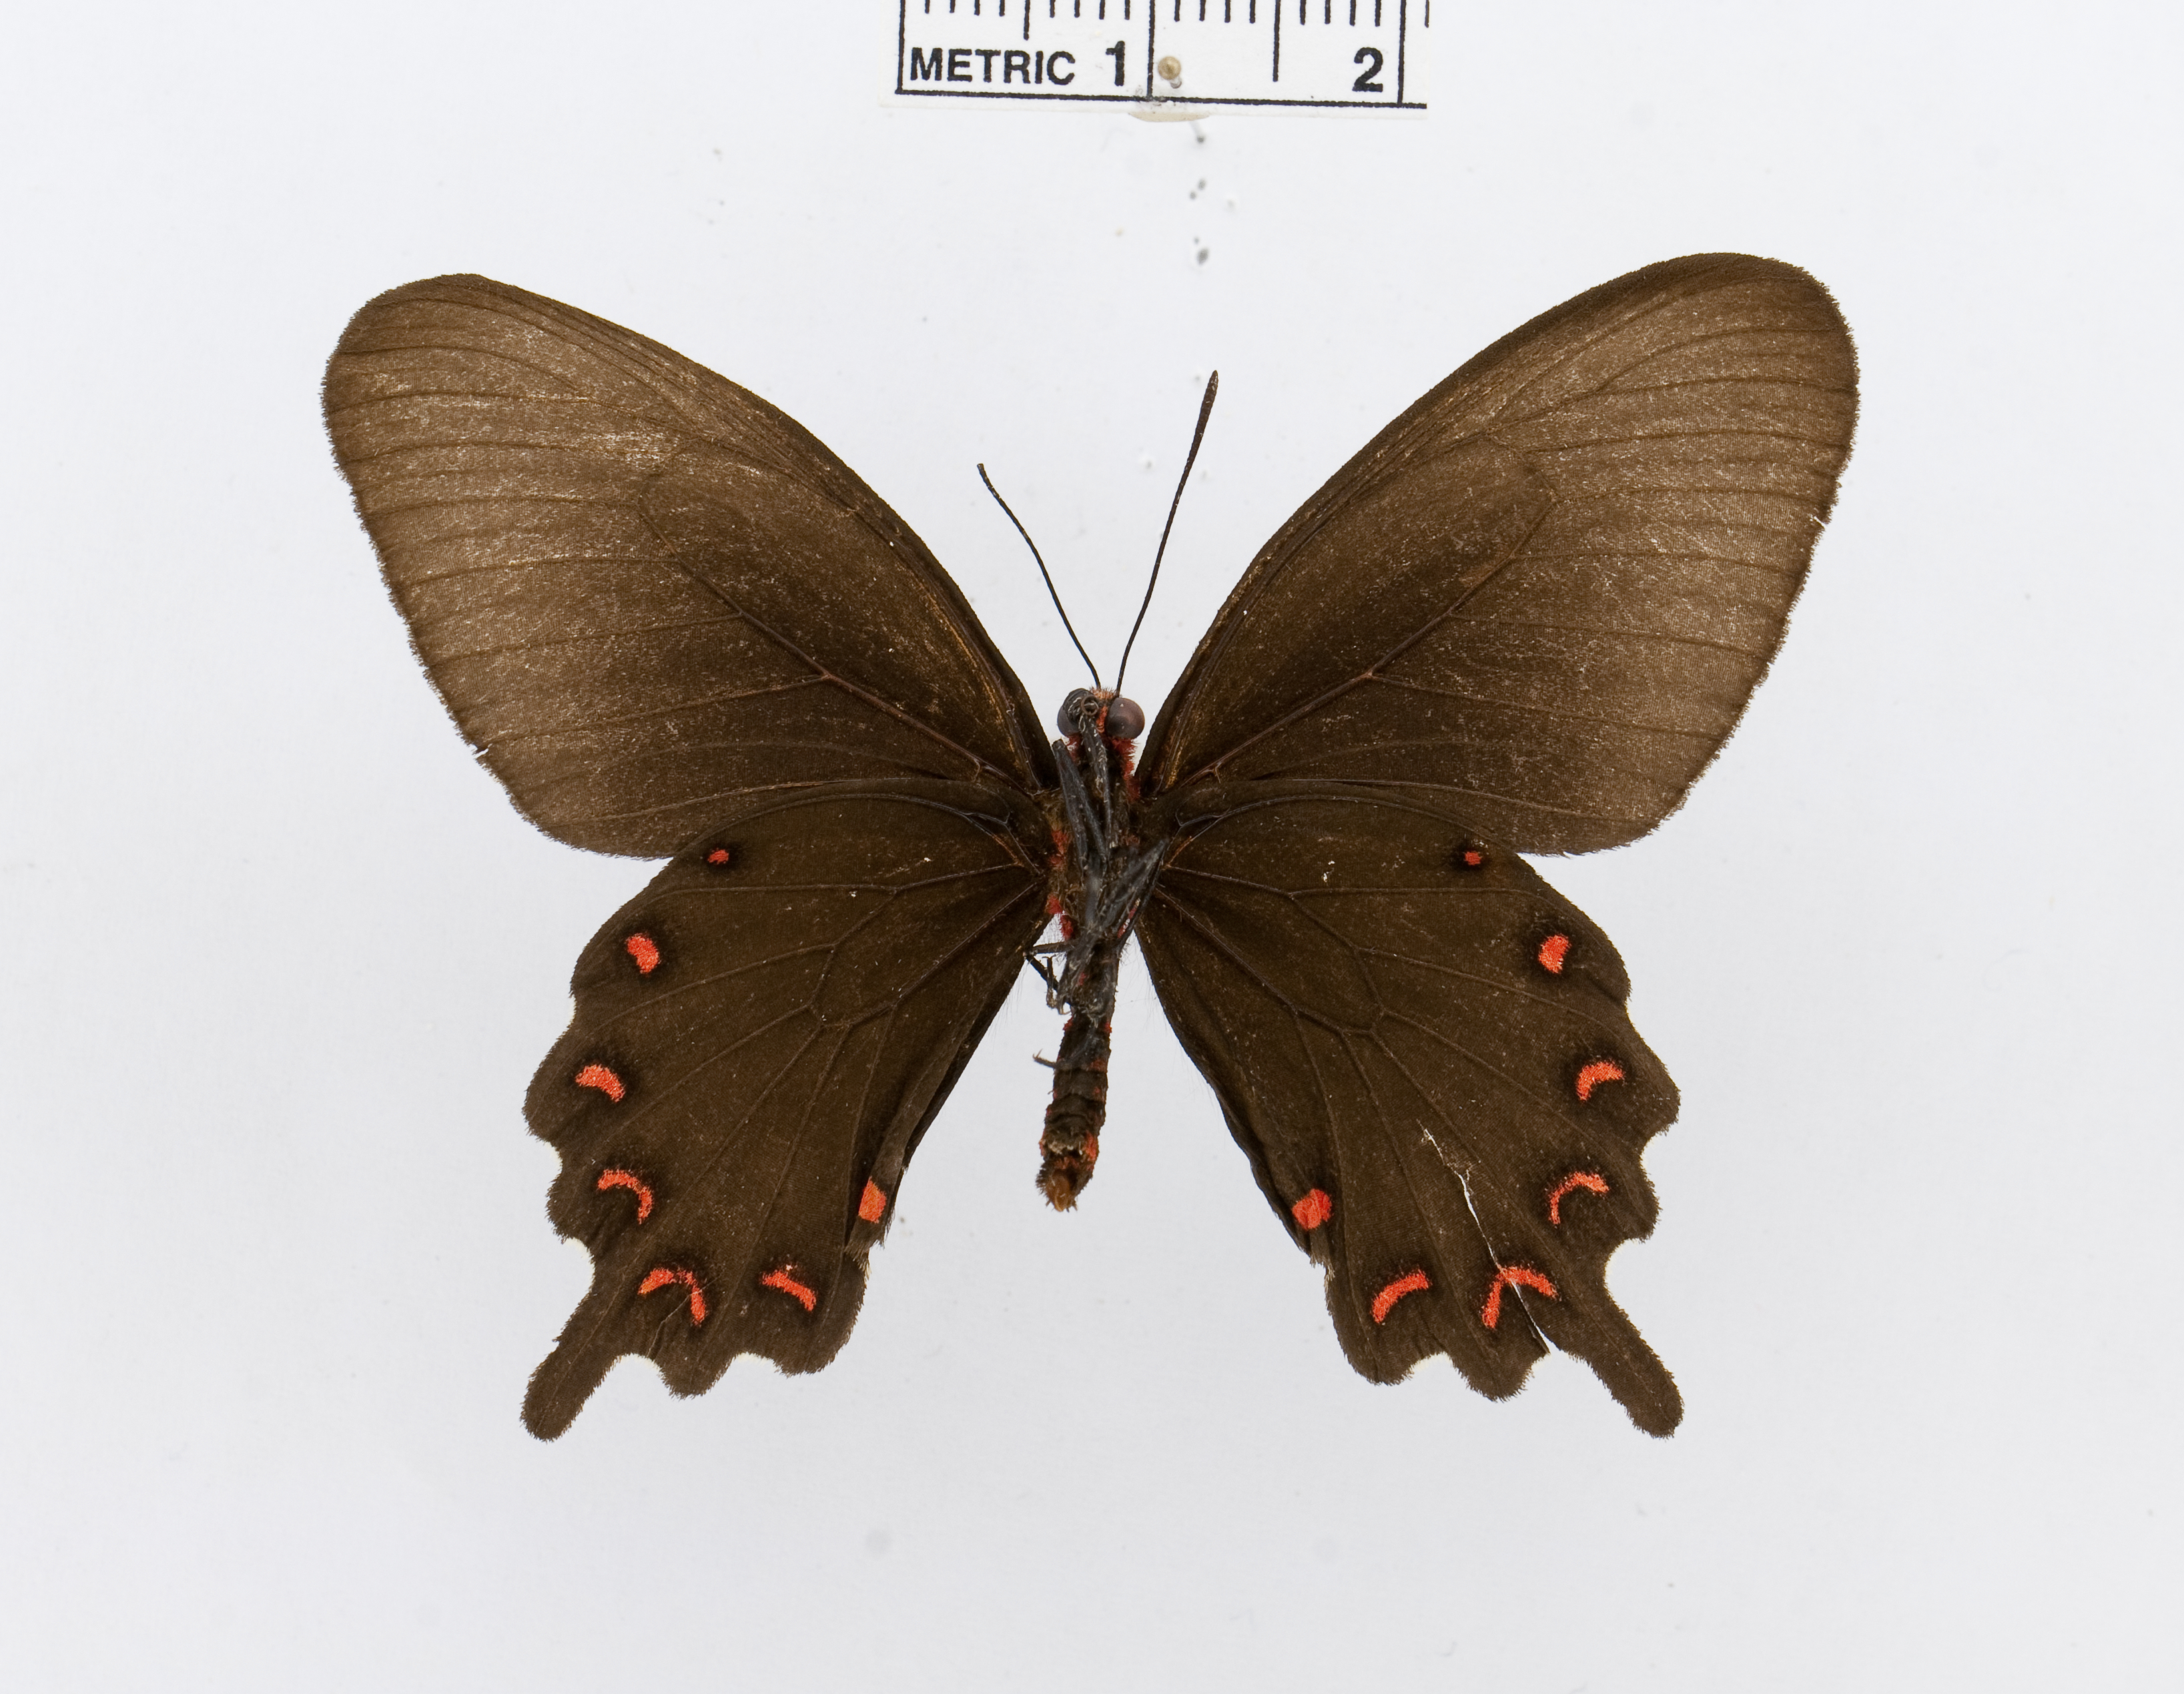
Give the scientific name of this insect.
Parides montezuma
